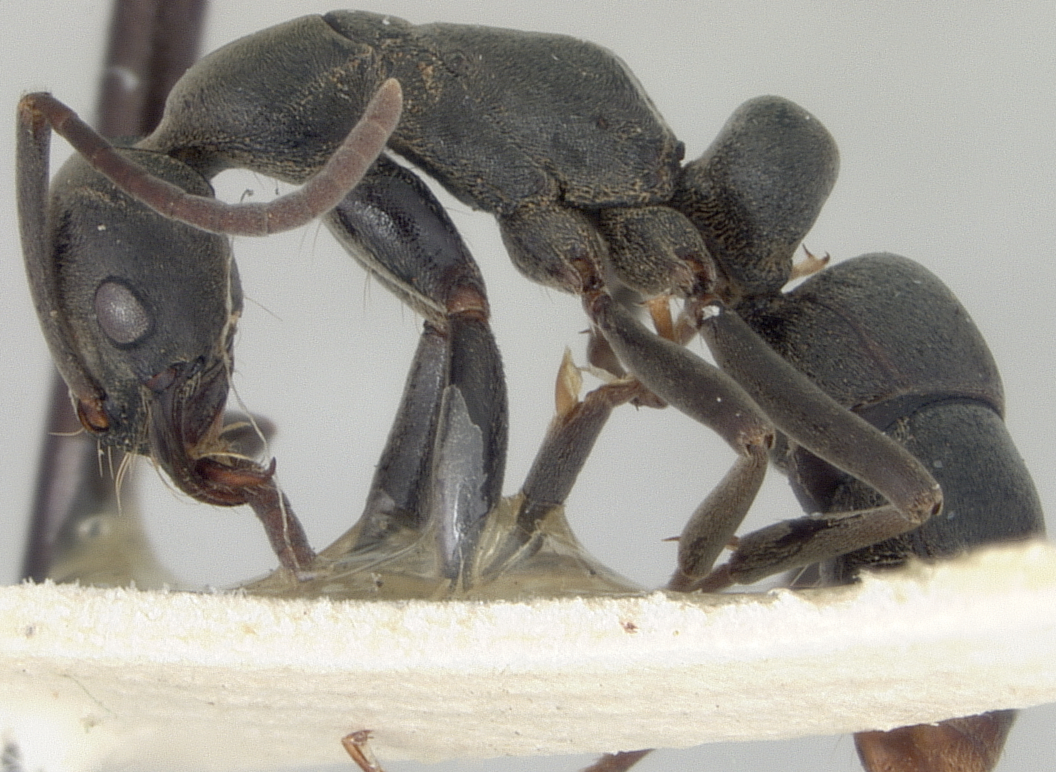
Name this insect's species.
Leptogenys maxillosa
